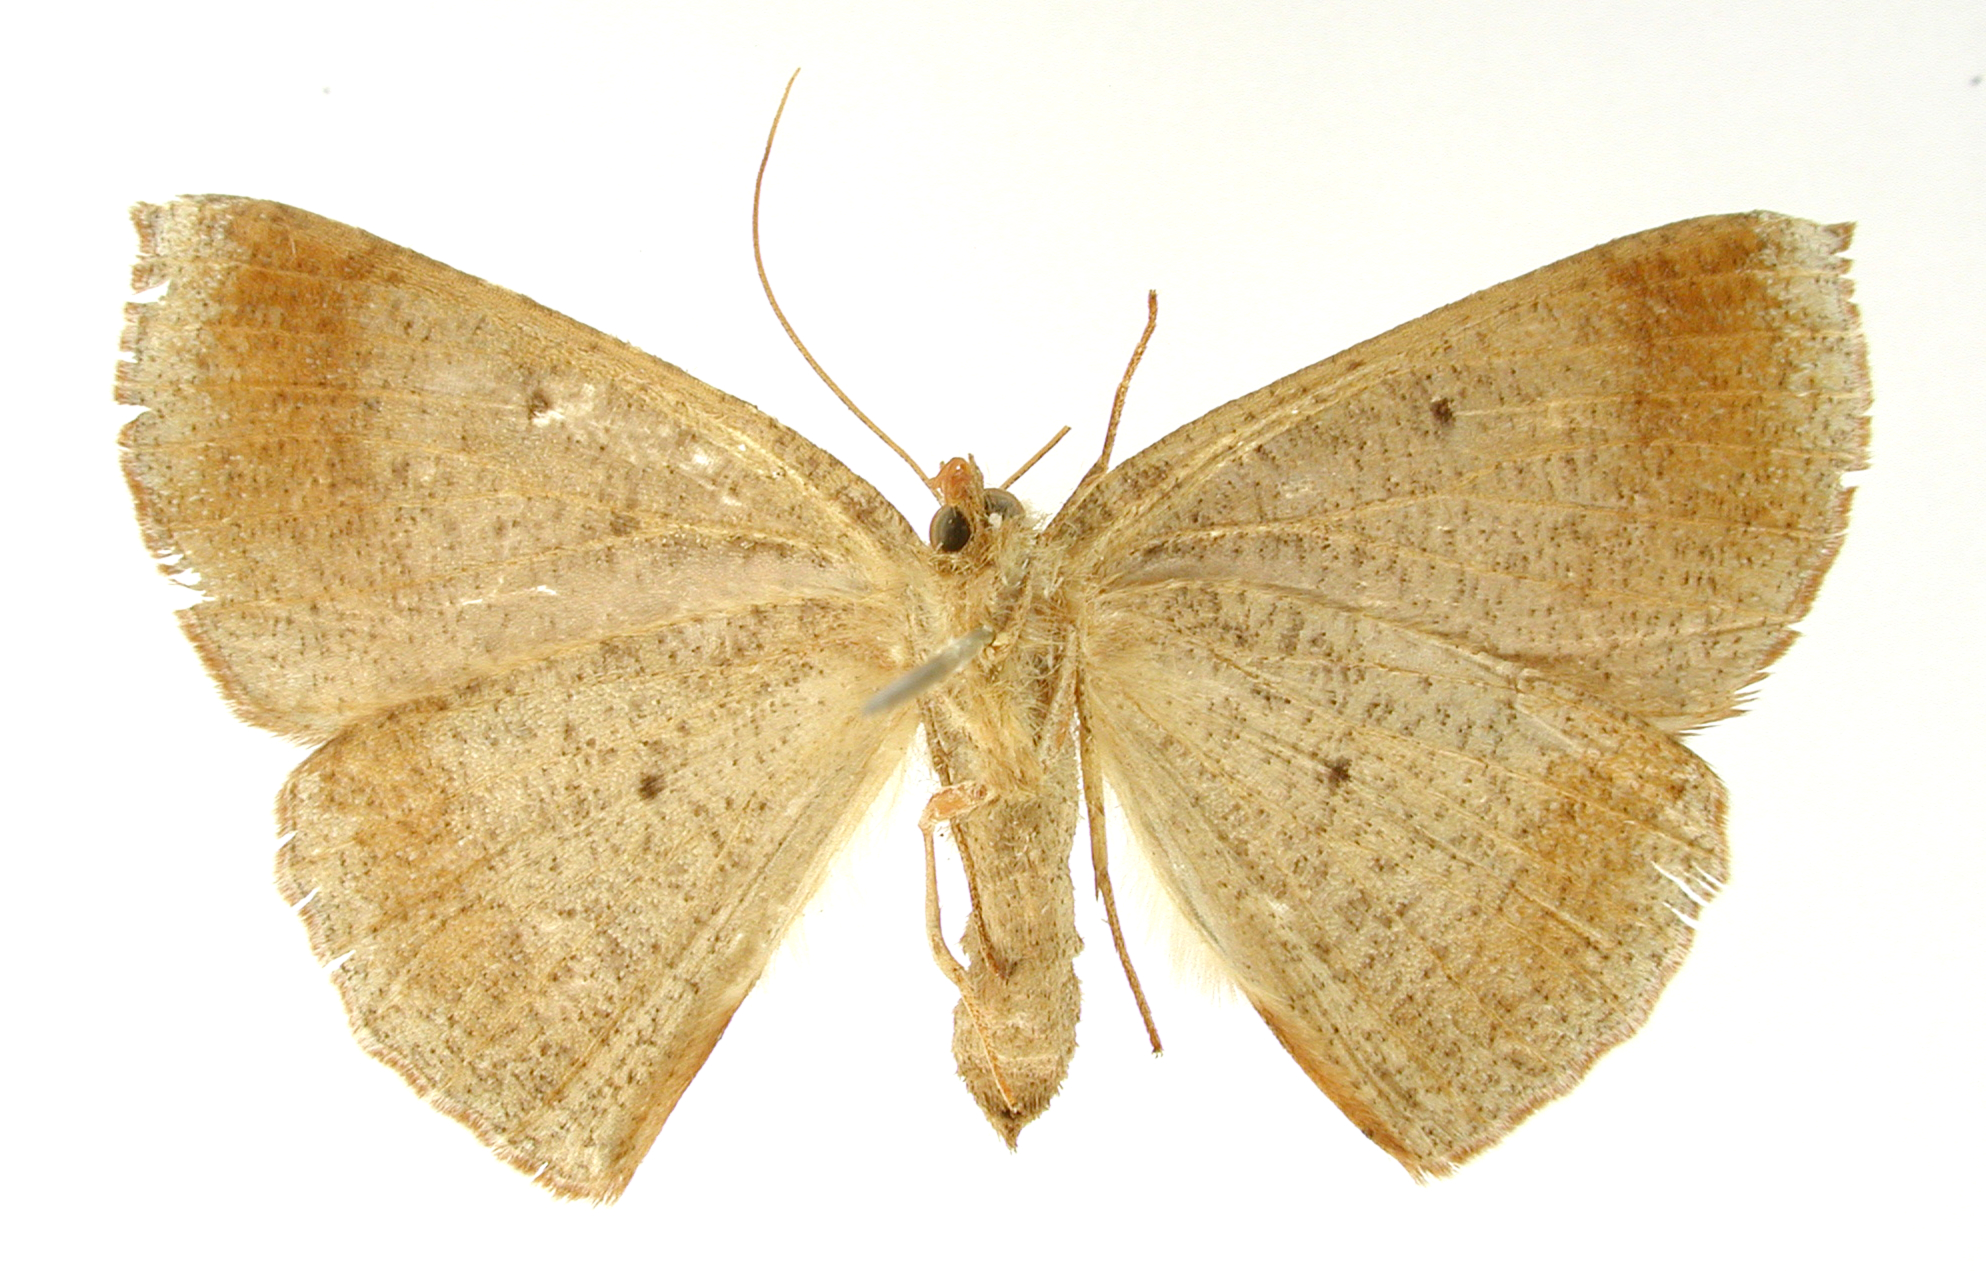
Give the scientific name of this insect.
Microgonia extranea
